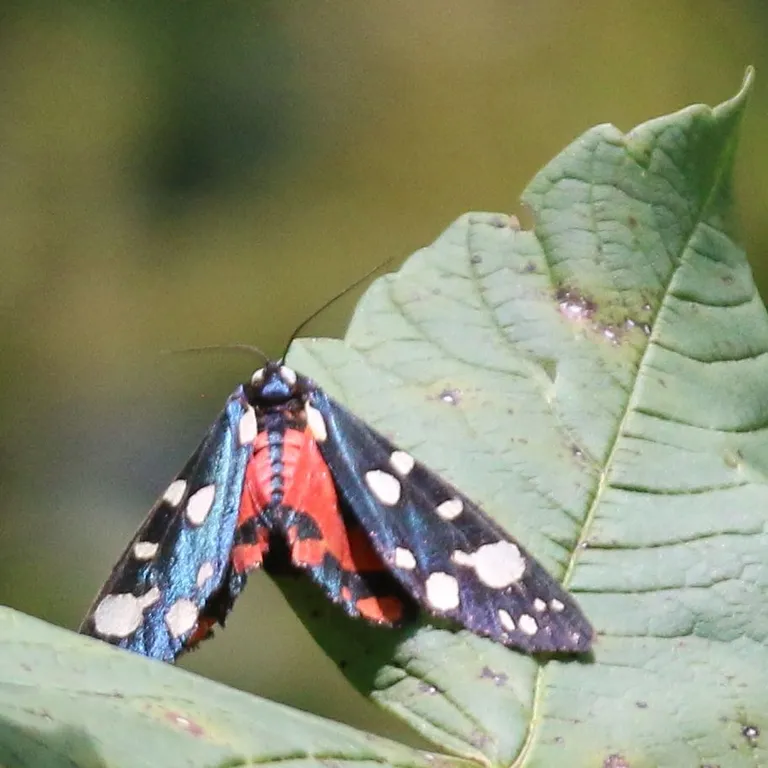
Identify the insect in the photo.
Callimorpha dominula
